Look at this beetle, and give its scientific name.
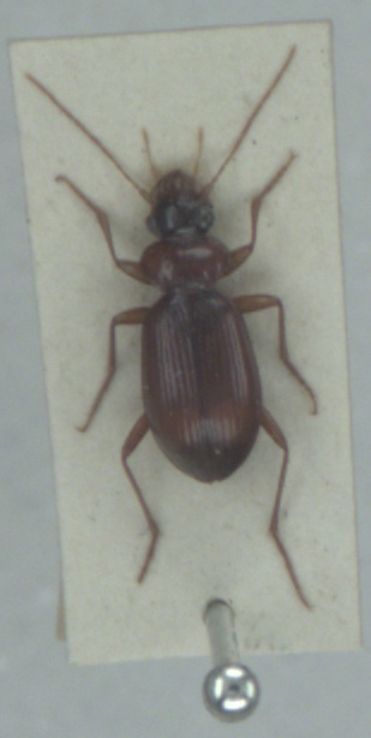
Leistus terminatus
